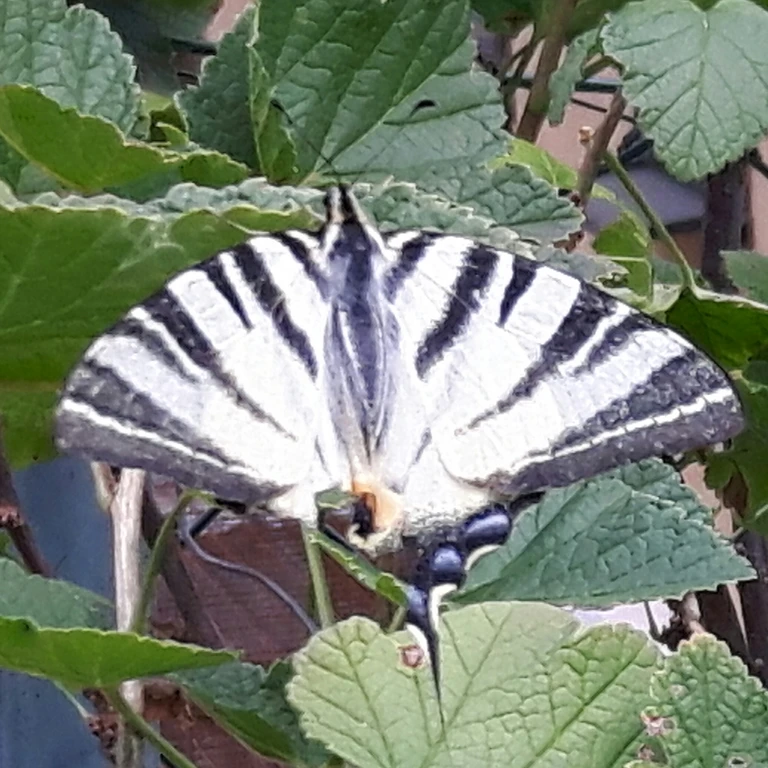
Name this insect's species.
Iphiclides podalirius
